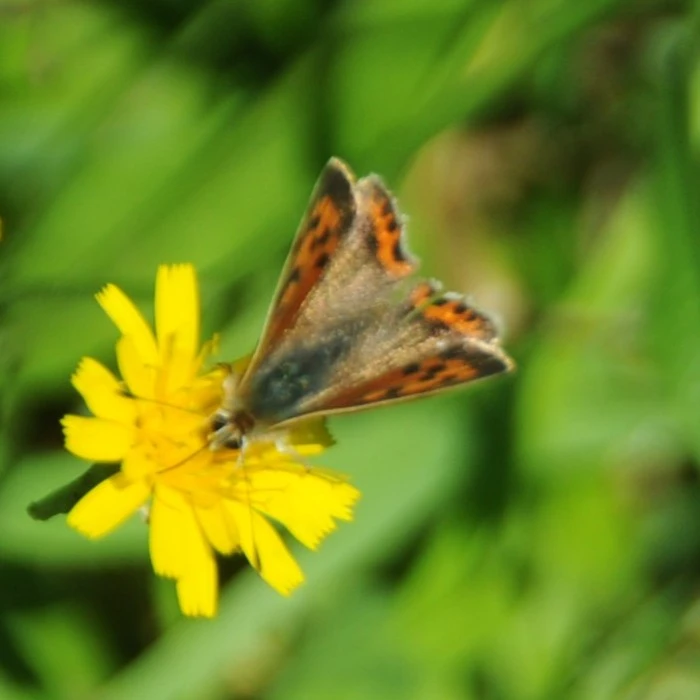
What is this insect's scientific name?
Lycaena phlaeas
